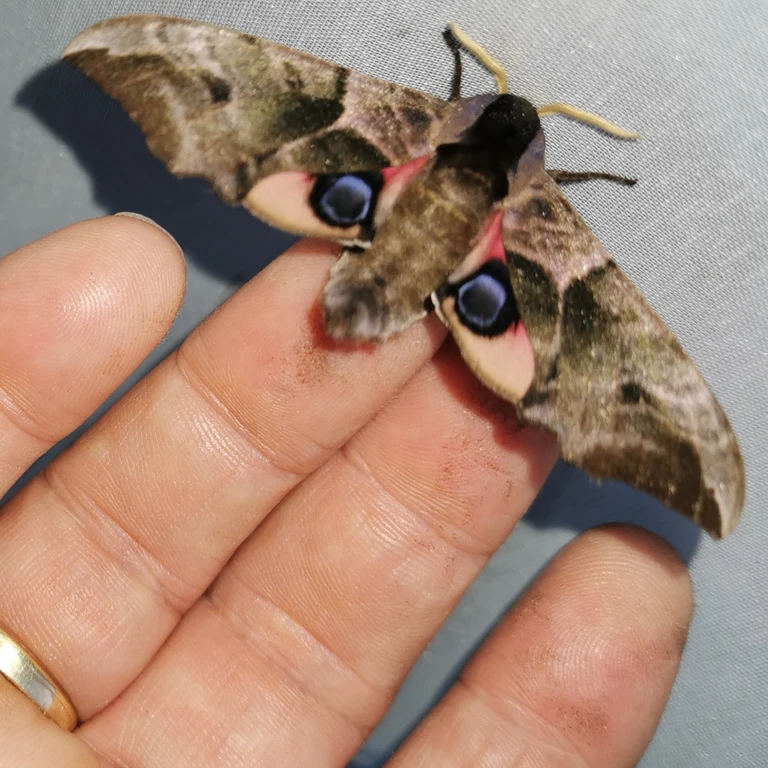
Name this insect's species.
Smerinthus ocellata
